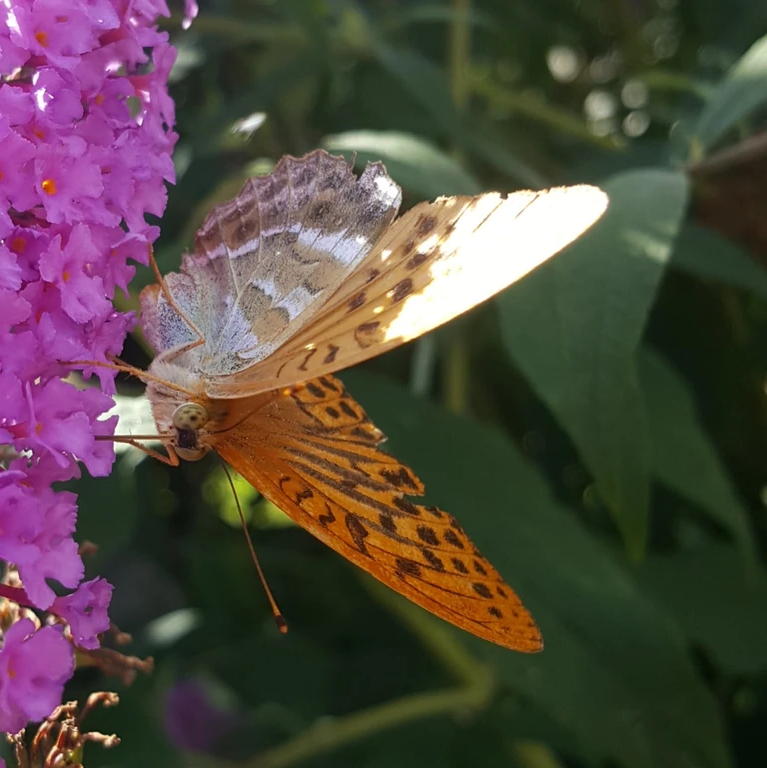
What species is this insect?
Argynnis paphia
